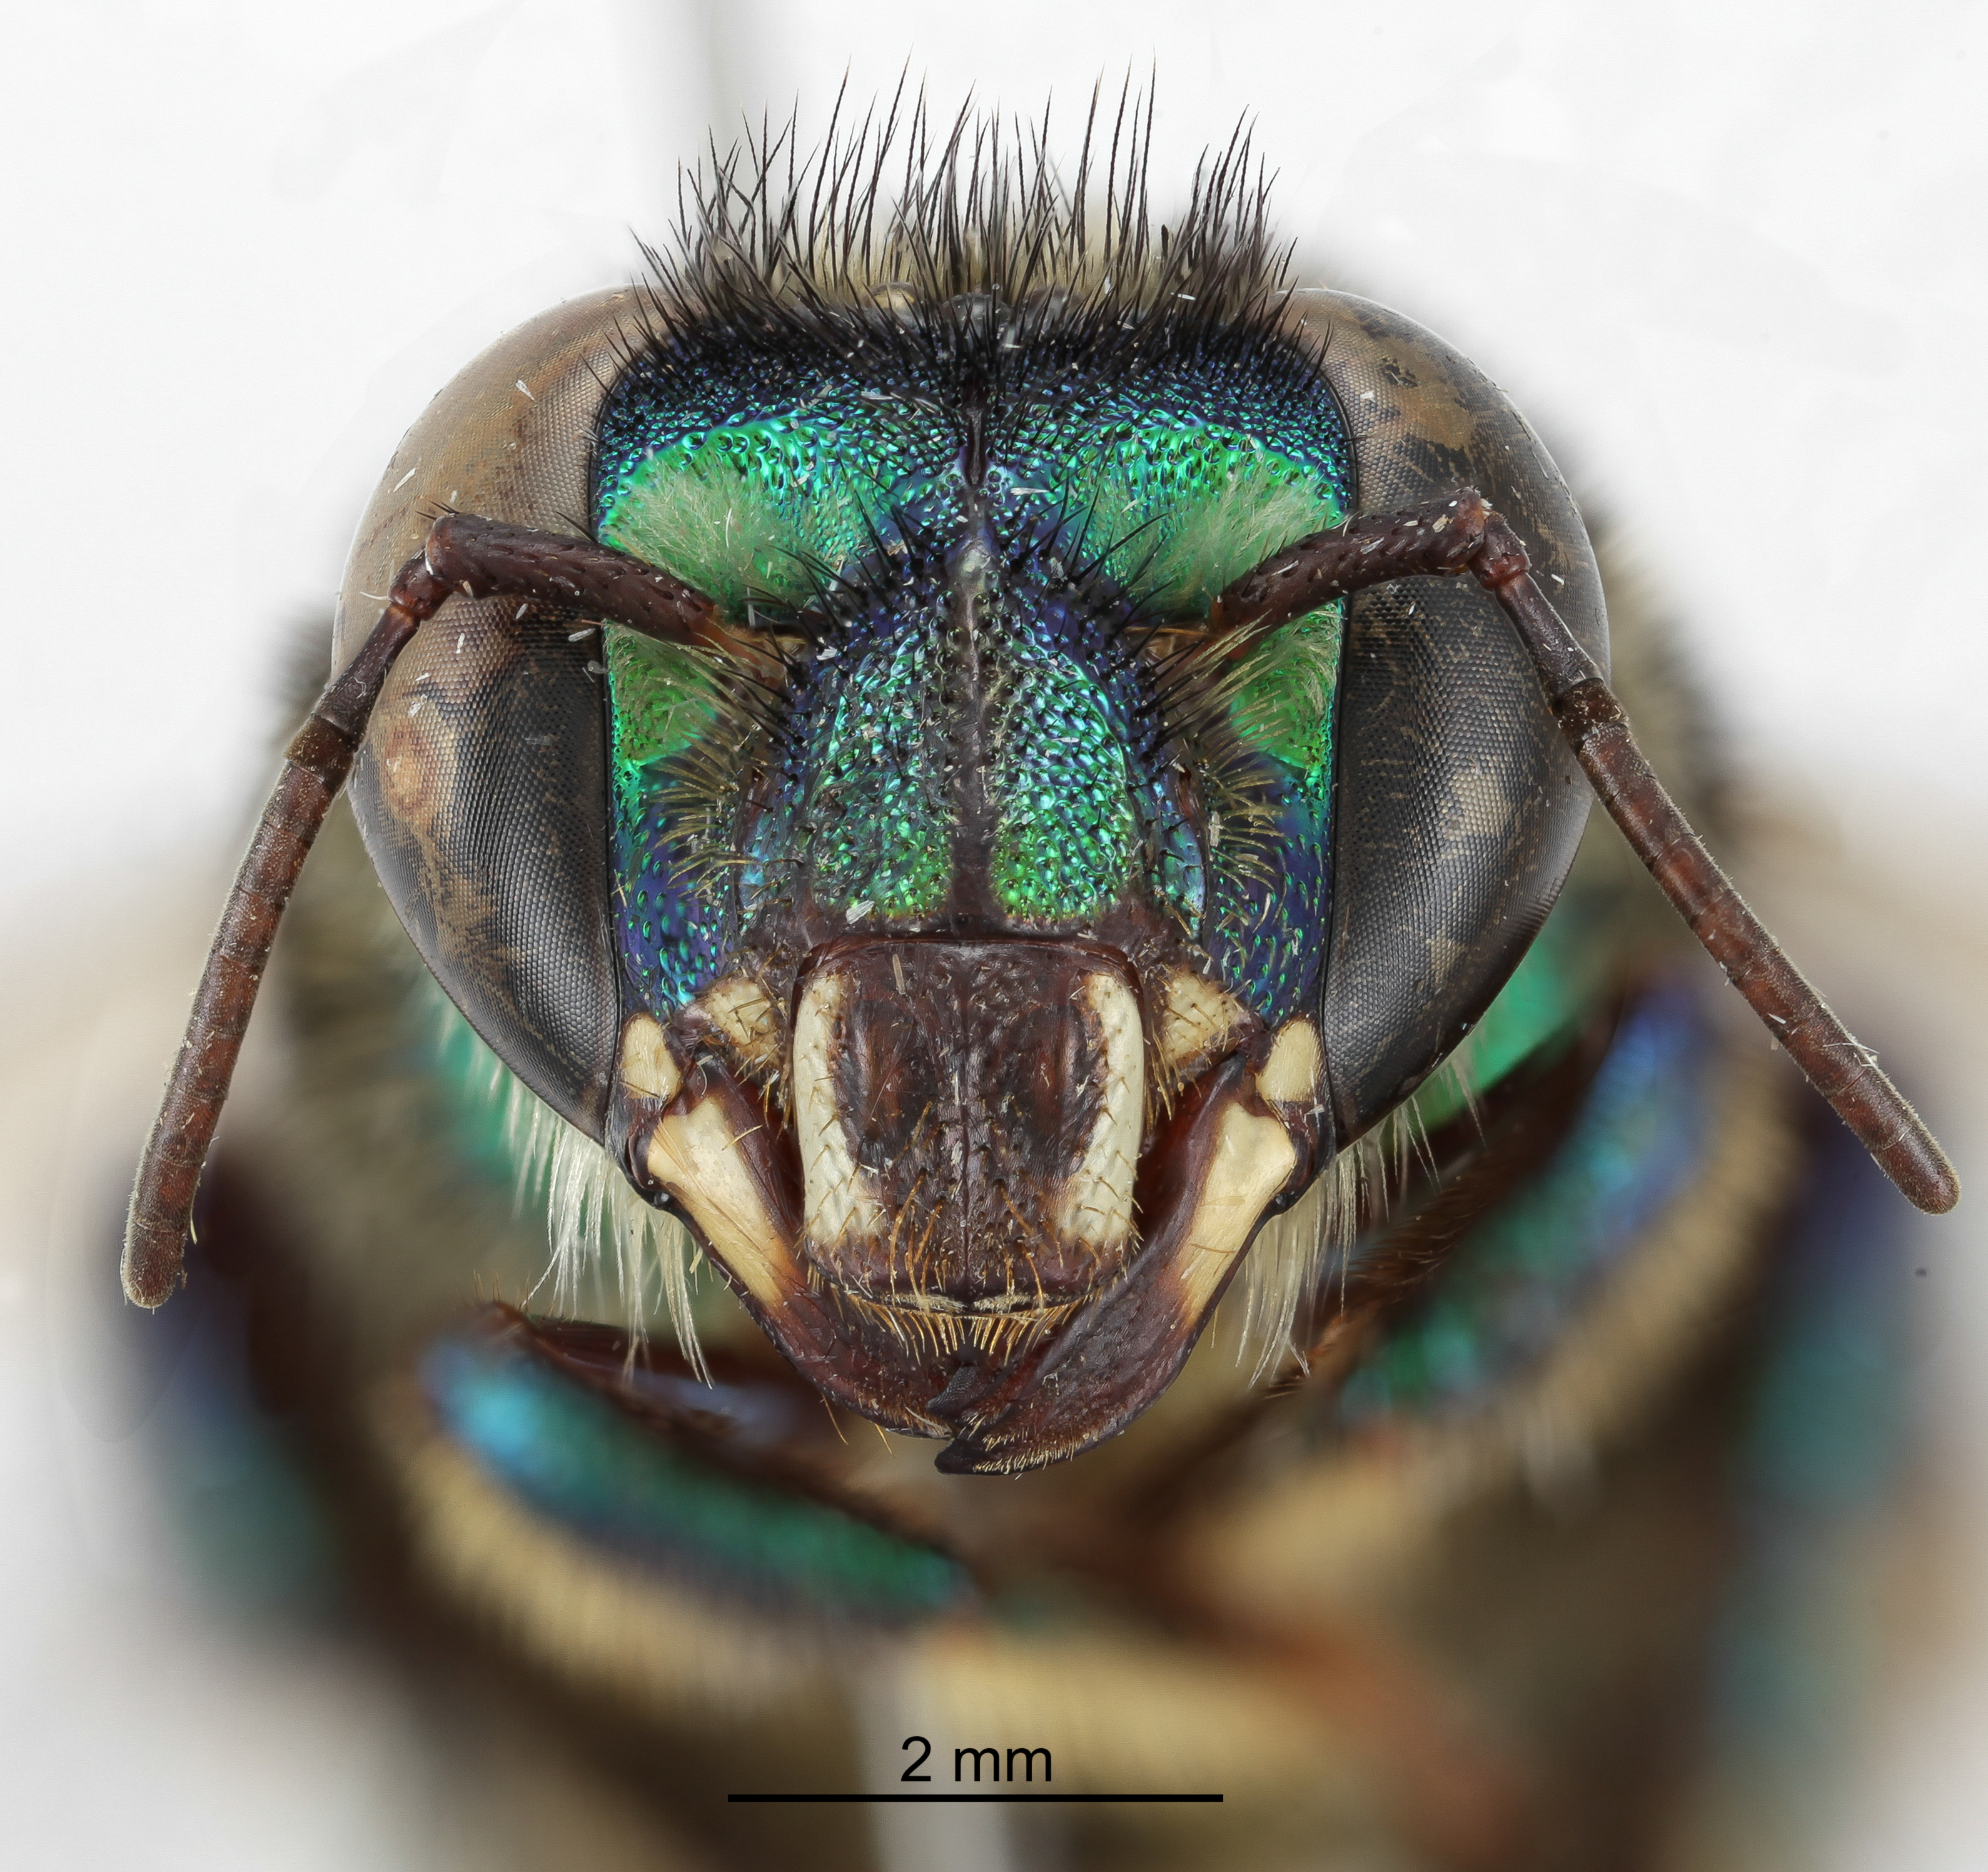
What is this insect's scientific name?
Euglossa piliventris
